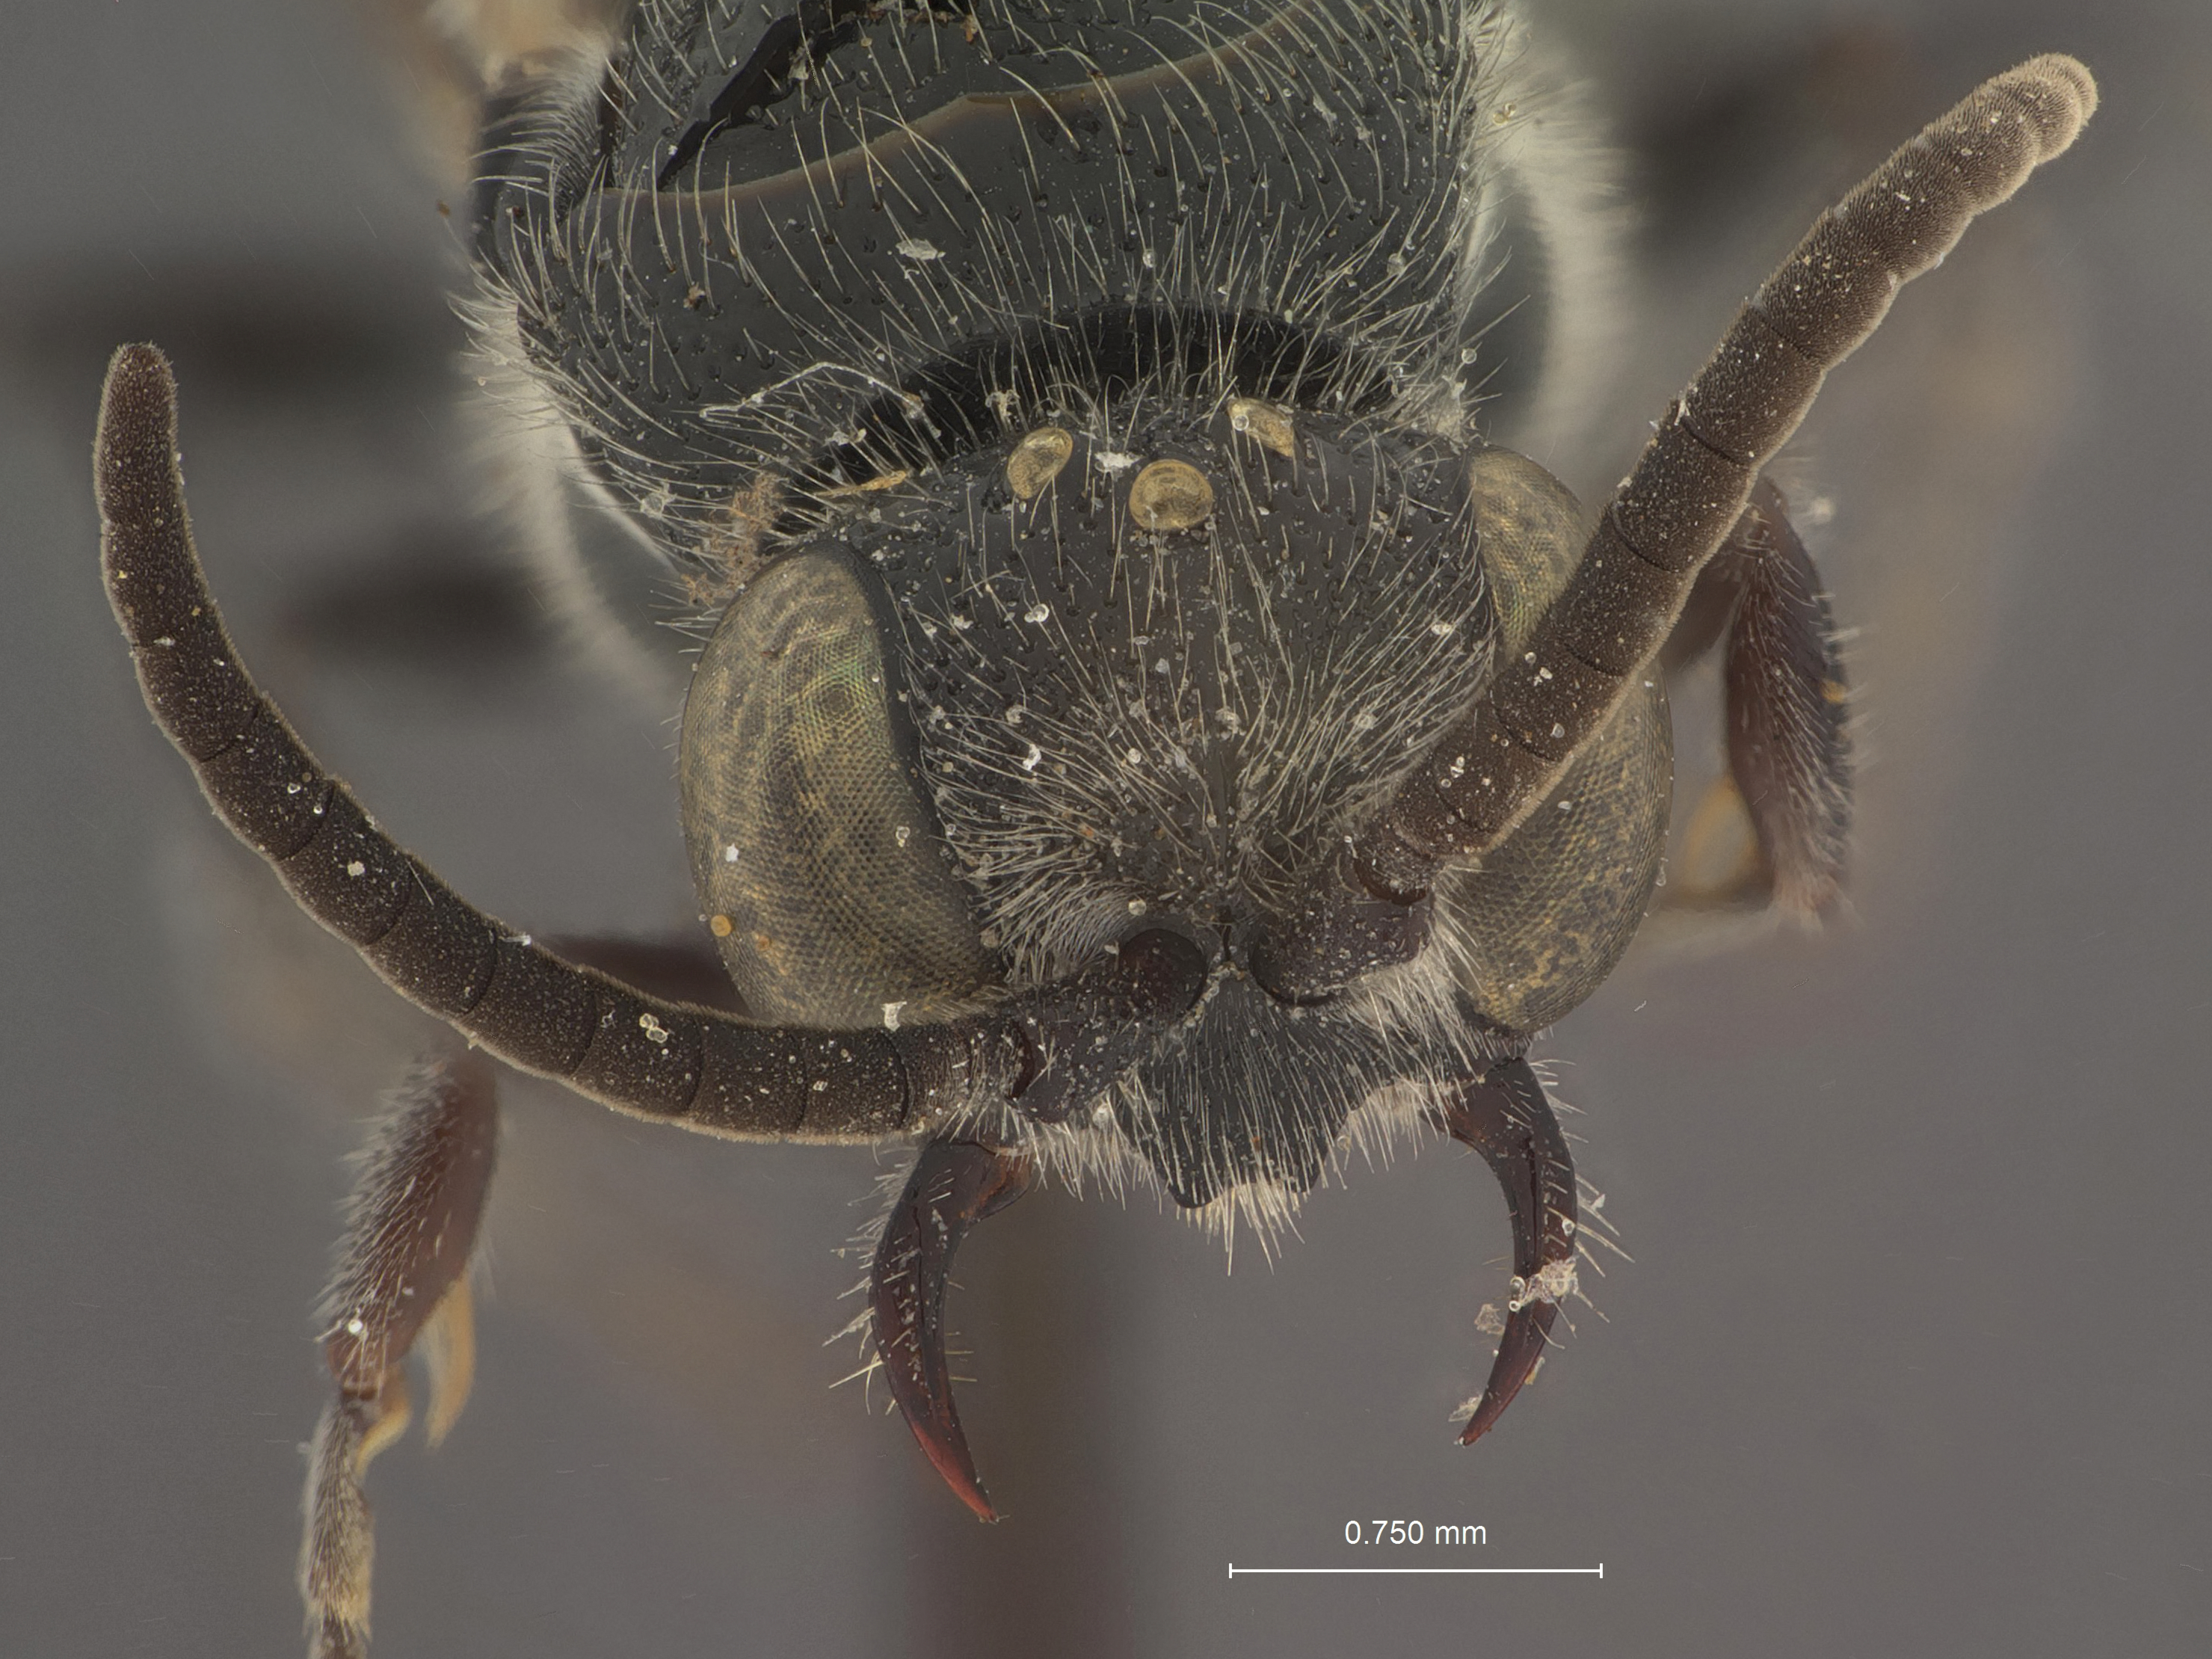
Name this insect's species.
Tiphia fisheri
